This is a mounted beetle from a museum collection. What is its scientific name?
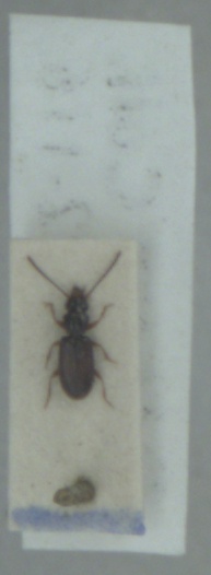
Perileptus areolatus
